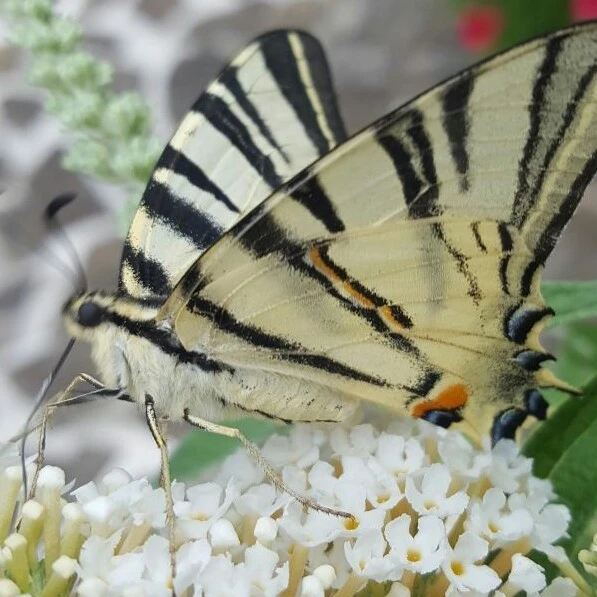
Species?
Iphiclides podalirius
